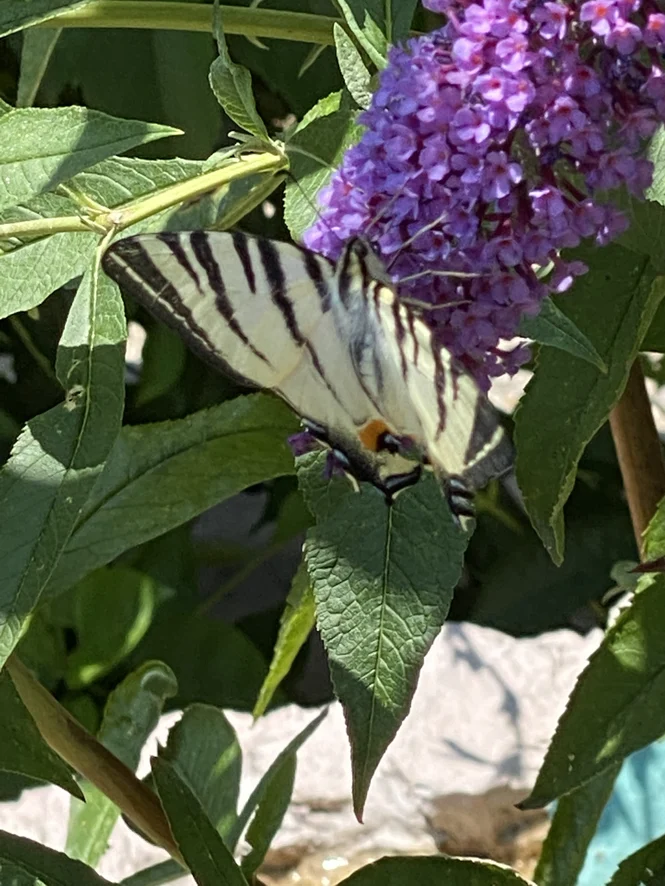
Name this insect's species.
Iphiclides podalirius
